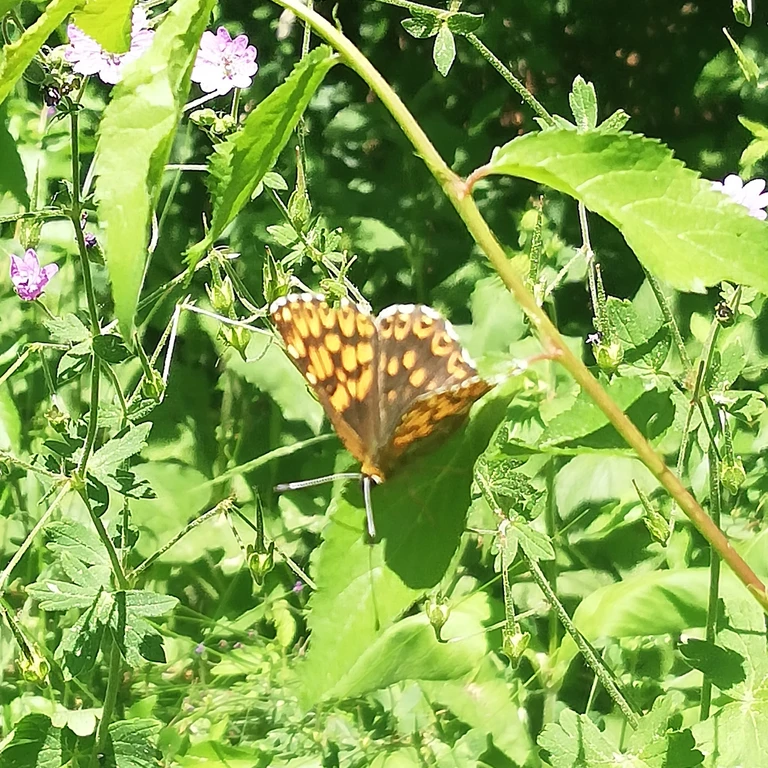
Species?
Hamearis lucina
